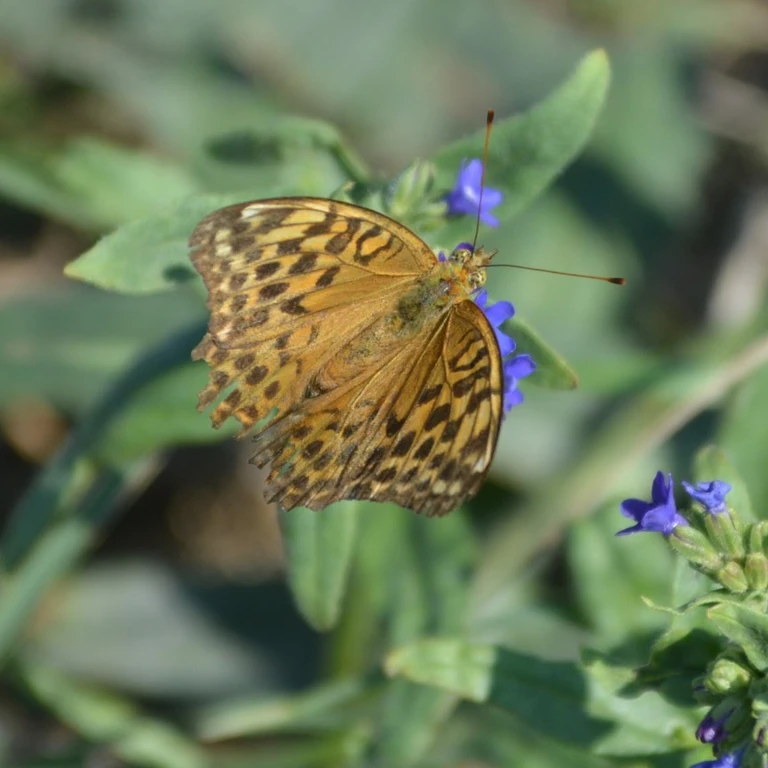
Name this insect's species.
Argynnis paphia
